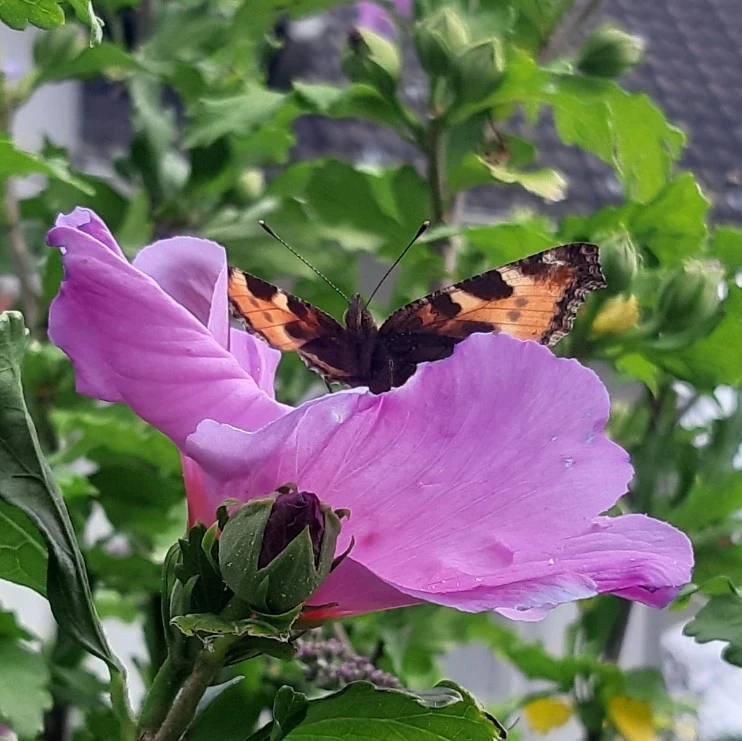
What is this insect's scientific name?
Aglais urticae
